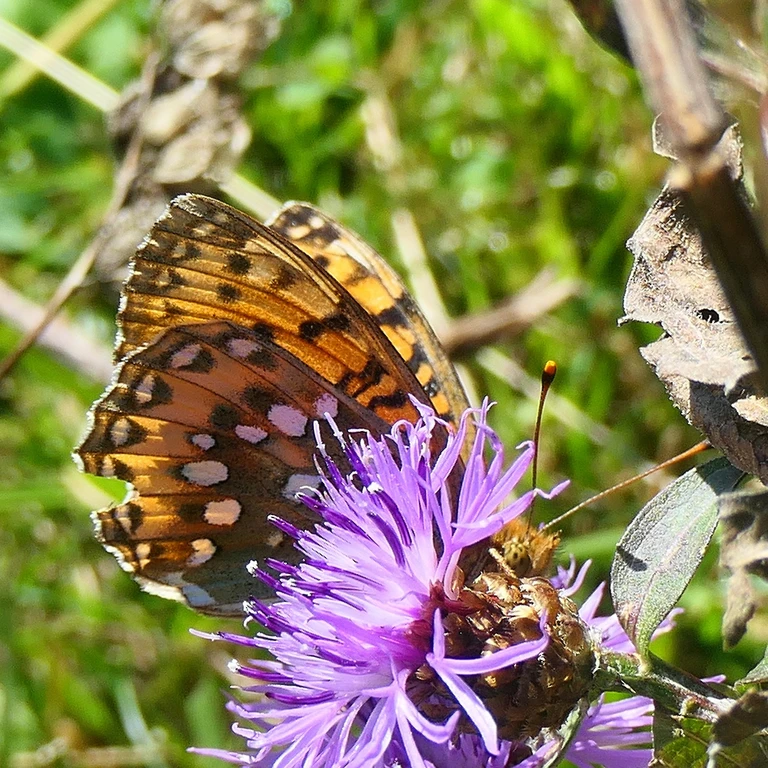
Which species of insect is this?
Speyeria aglaja
